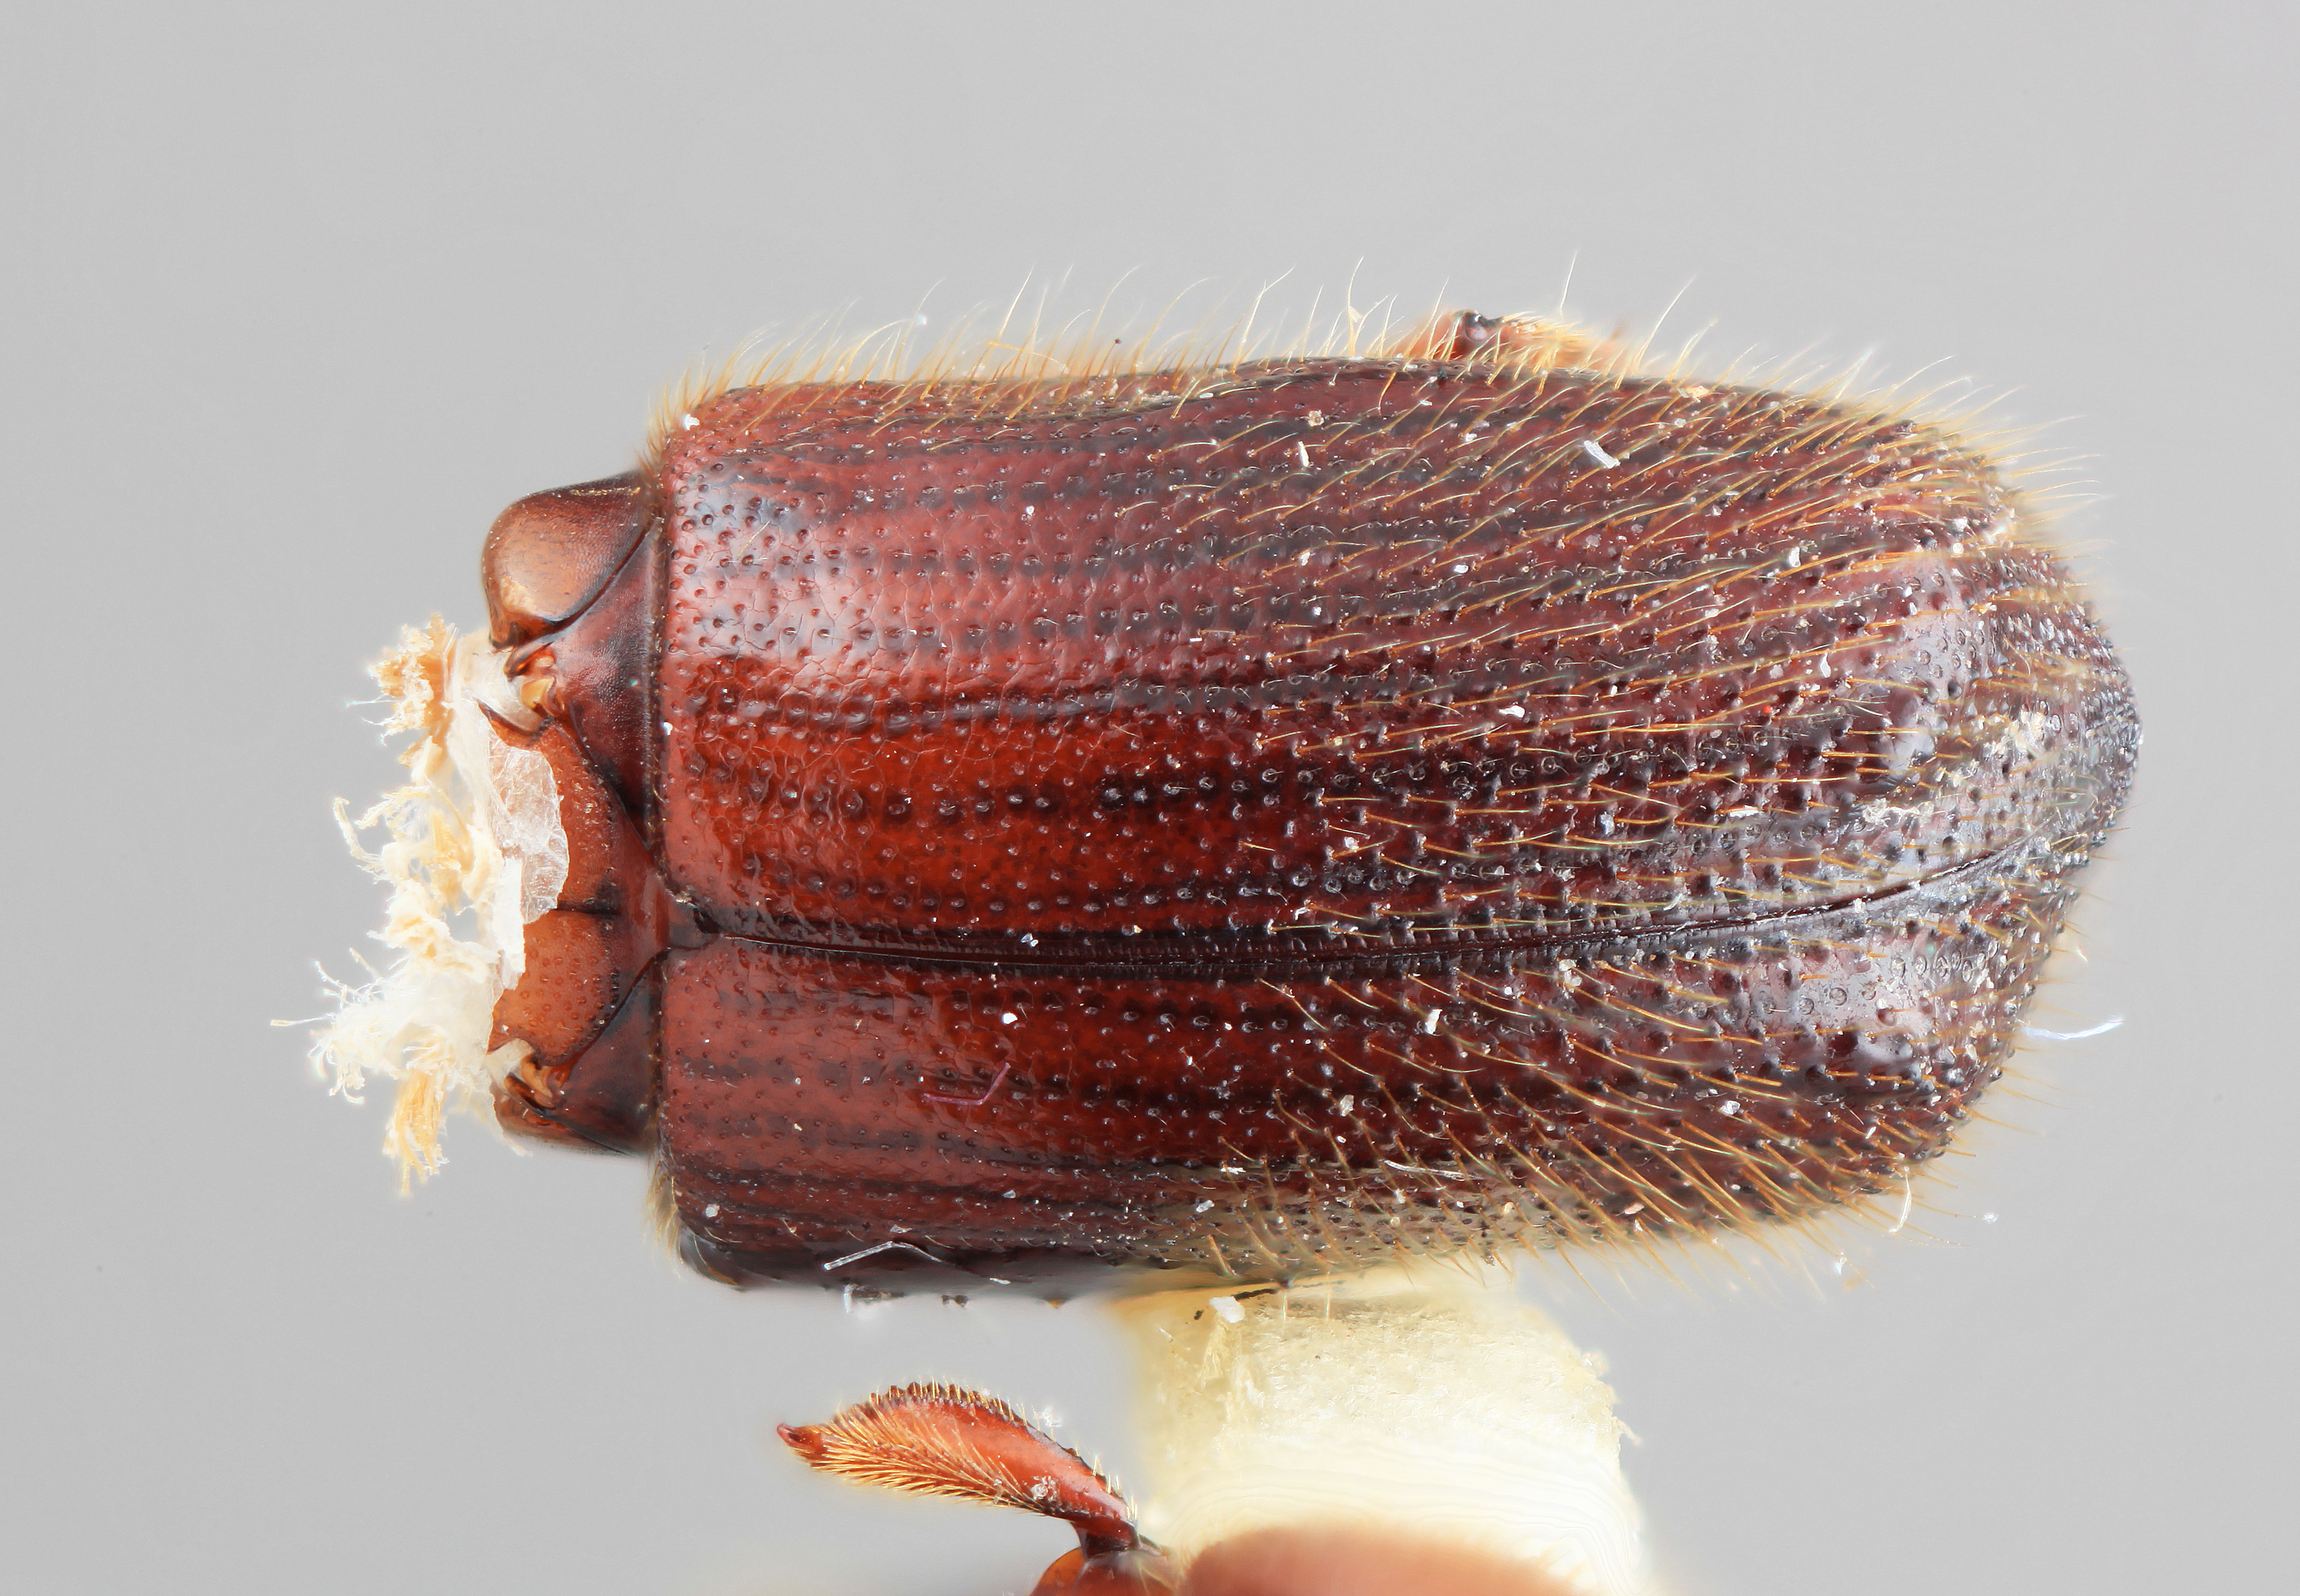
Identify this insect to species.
Dryocoetoides severus
